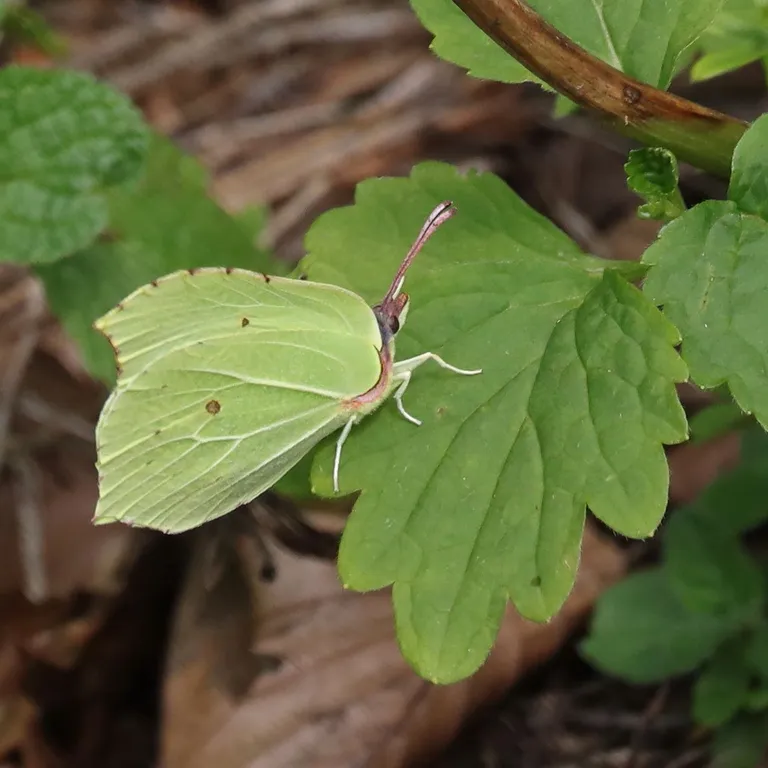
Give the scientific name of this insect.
Gonepteryx rhamni
